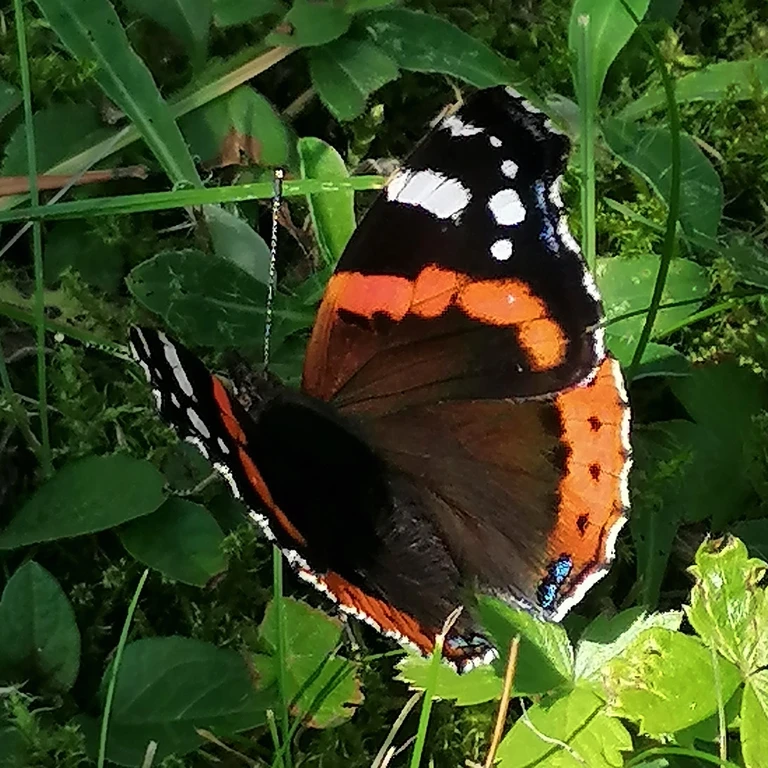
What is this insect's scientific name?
Vanessa atalanta
